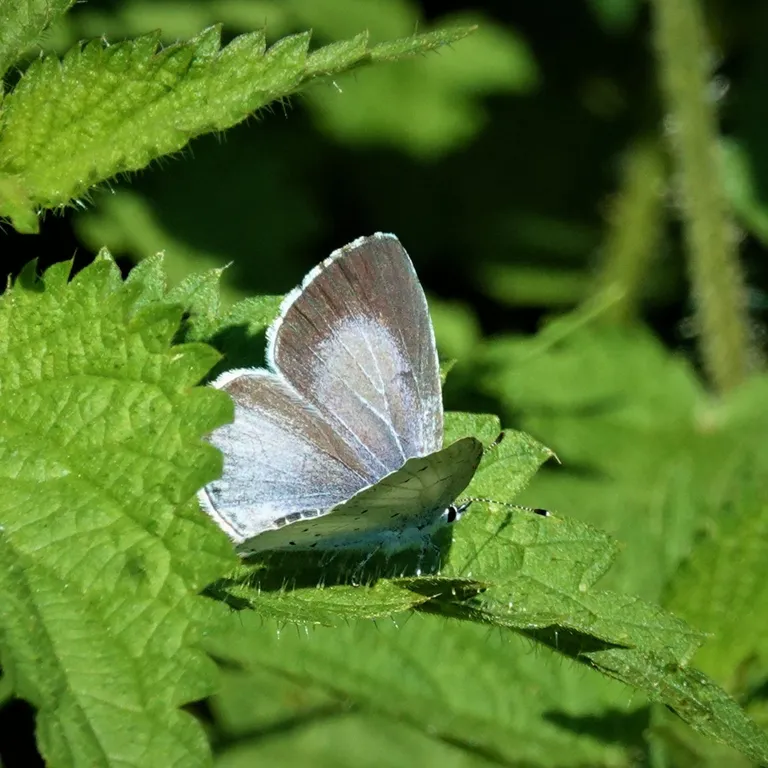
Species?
Celastrina argiolus
